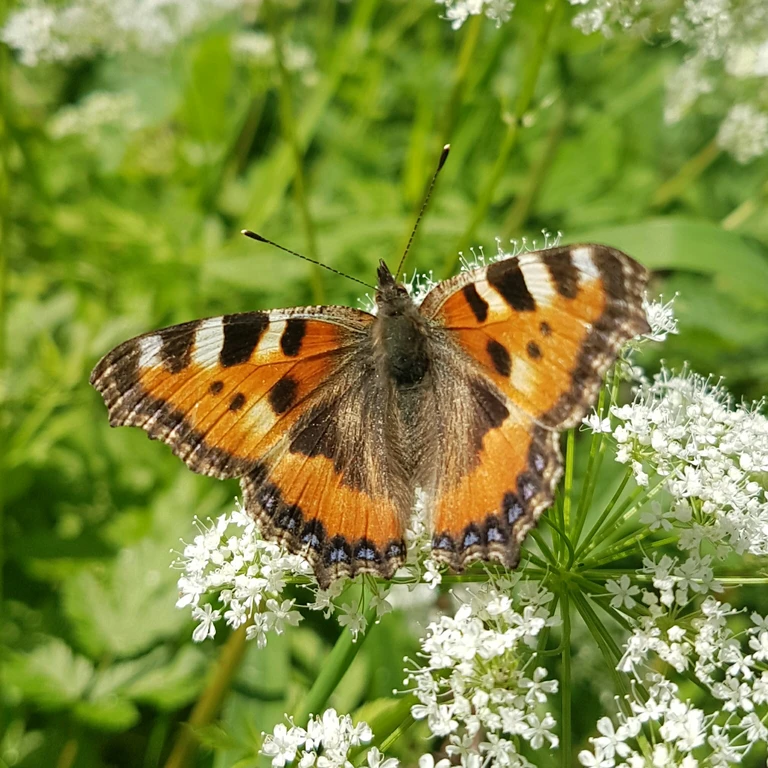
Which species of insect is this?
Aglais urticae
